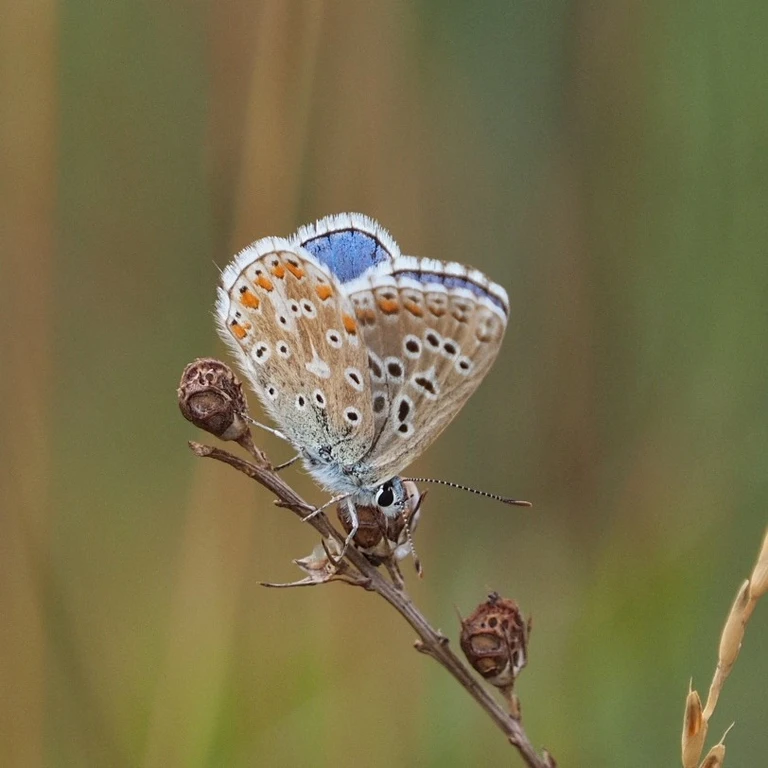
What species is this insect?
Lysandra bellargus
